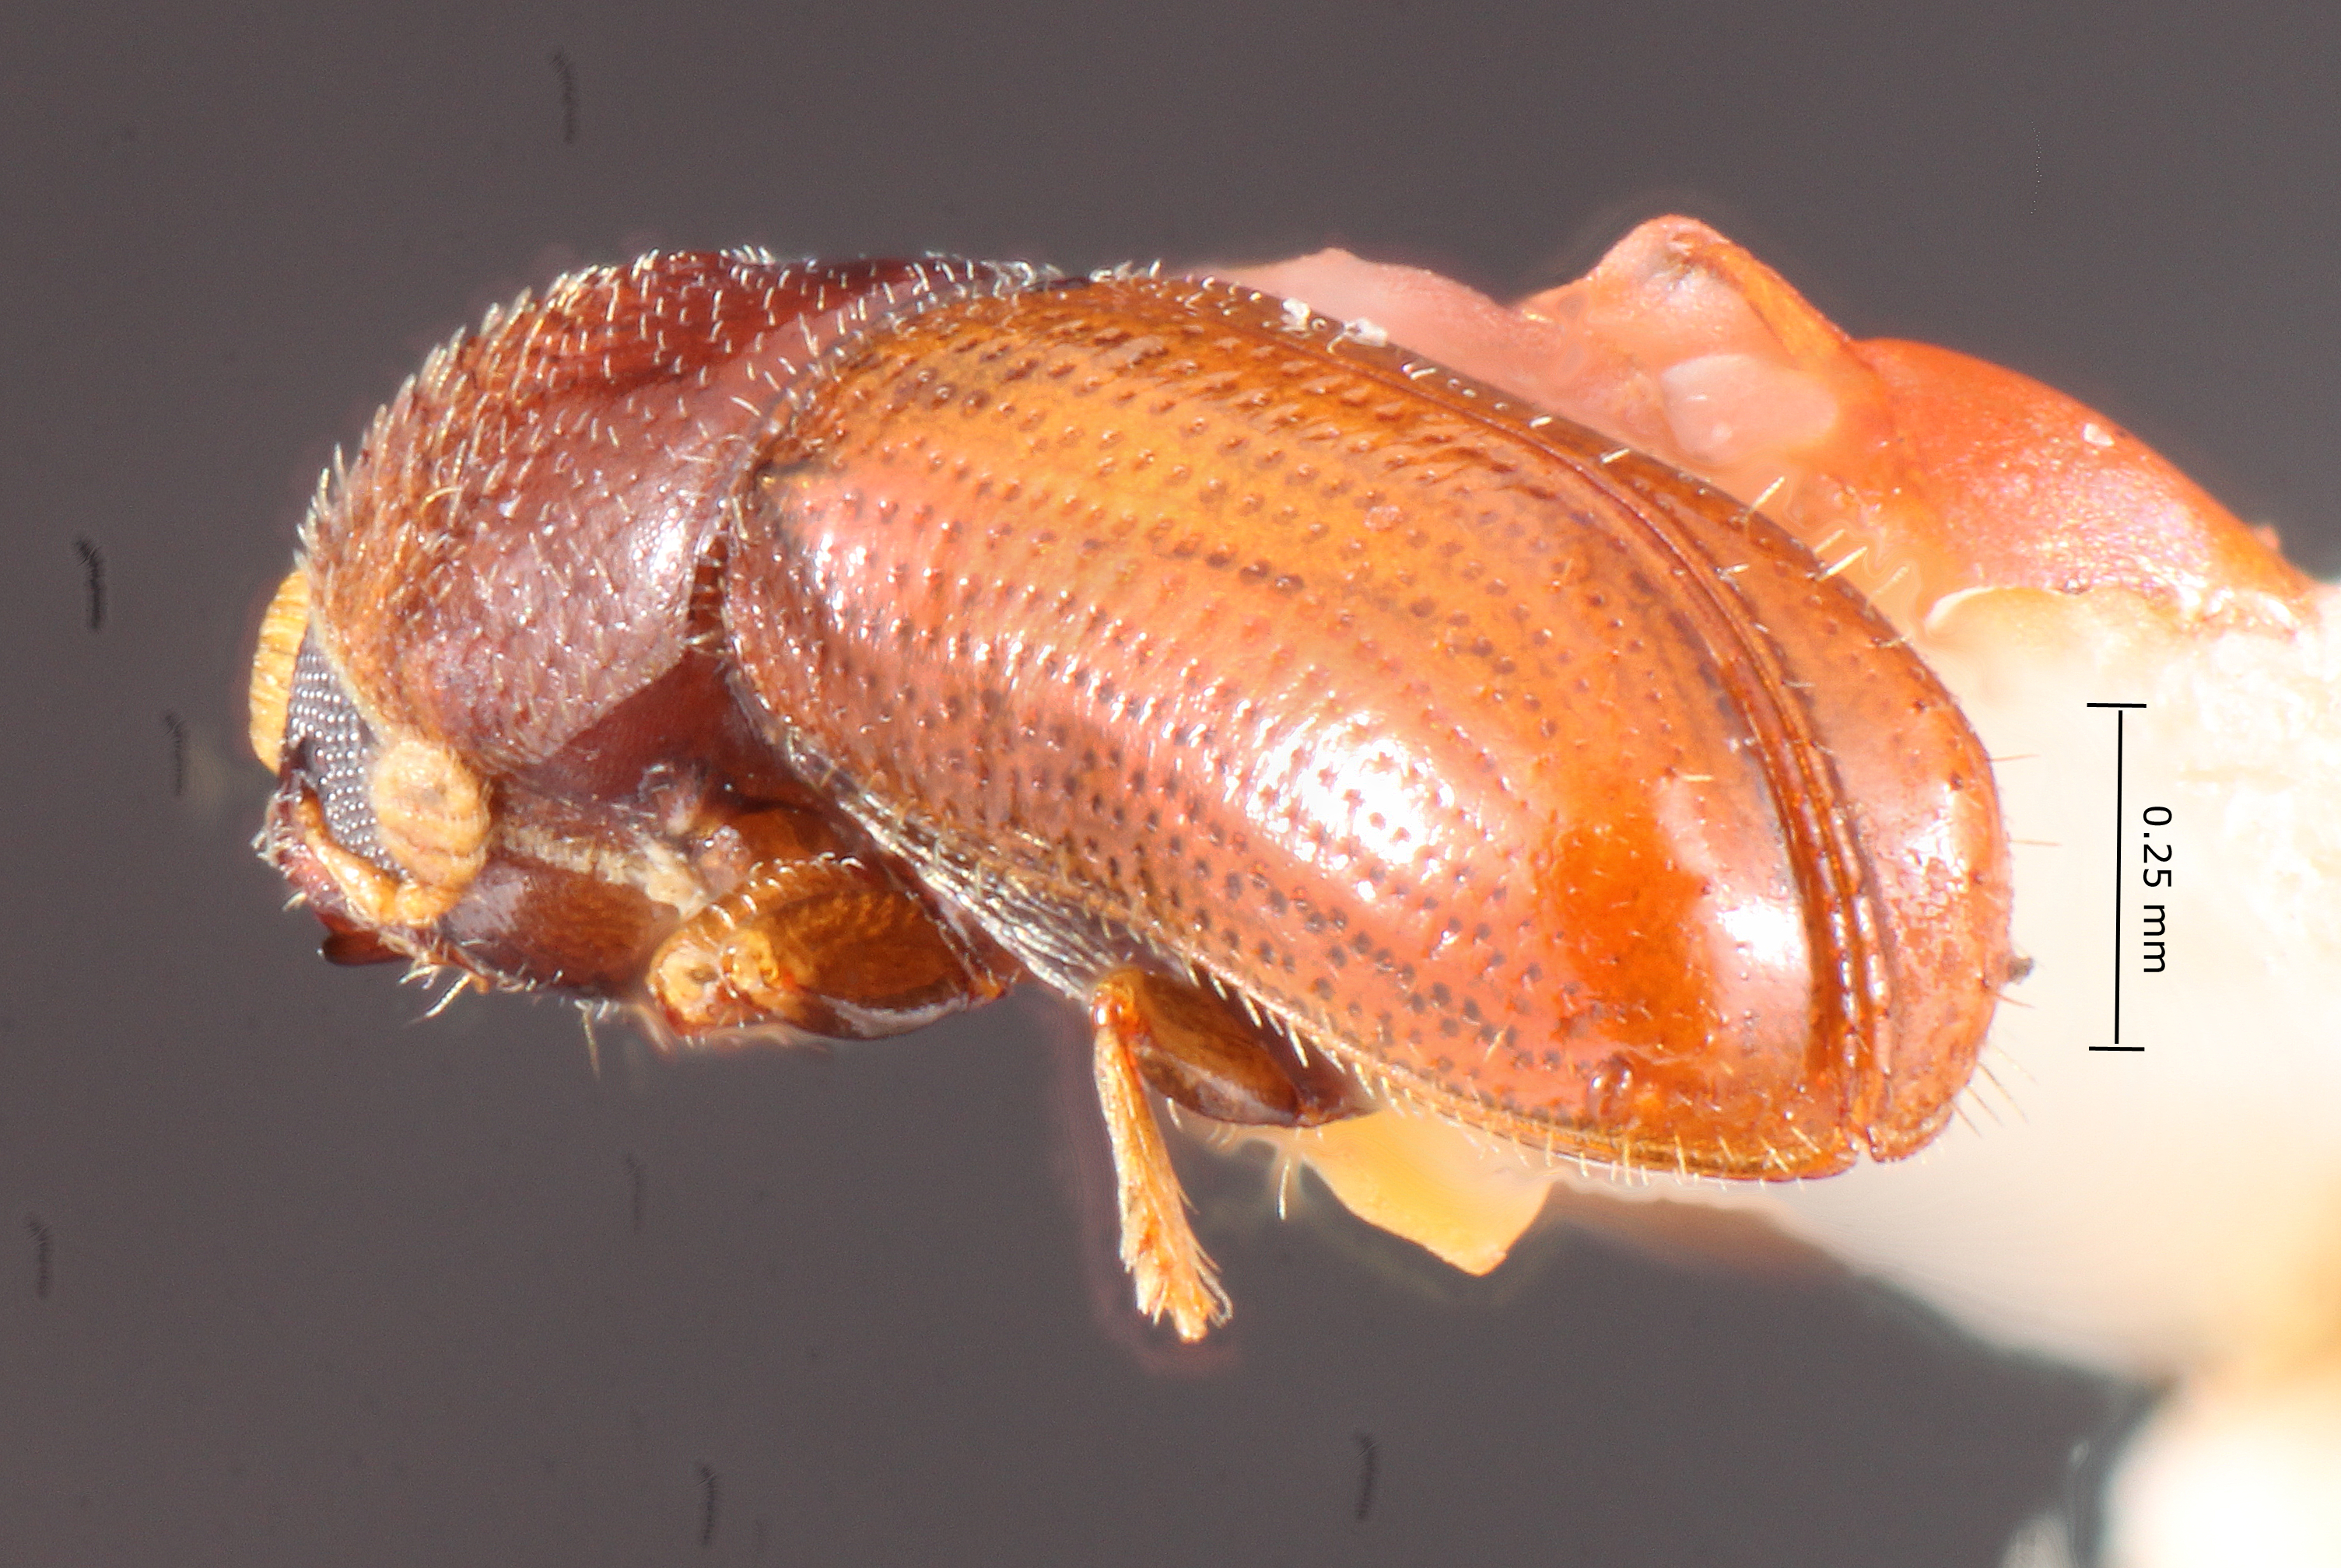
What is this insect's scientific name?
Pityophthorus mollis
